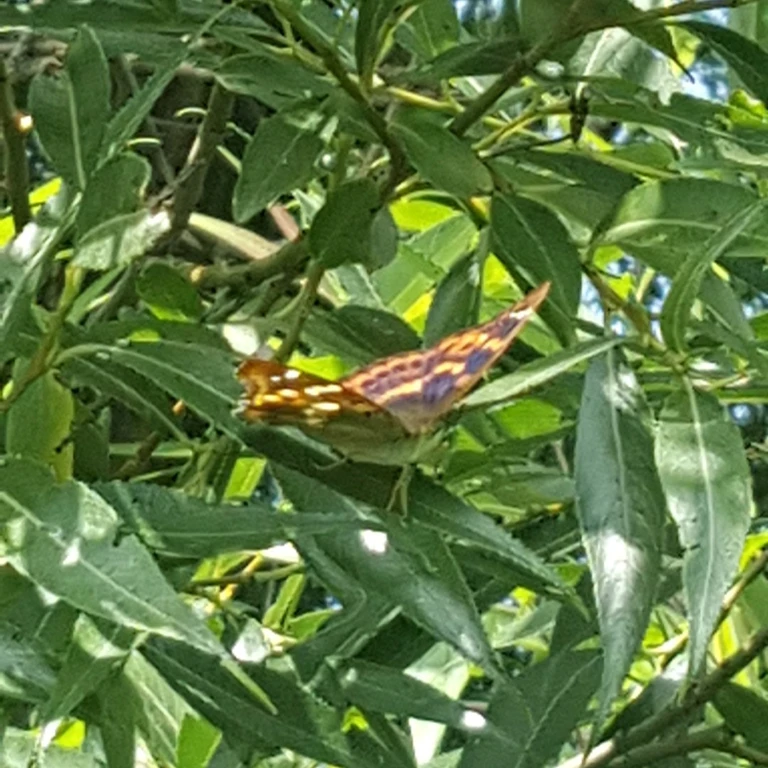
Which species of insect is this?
Apatura ilia
